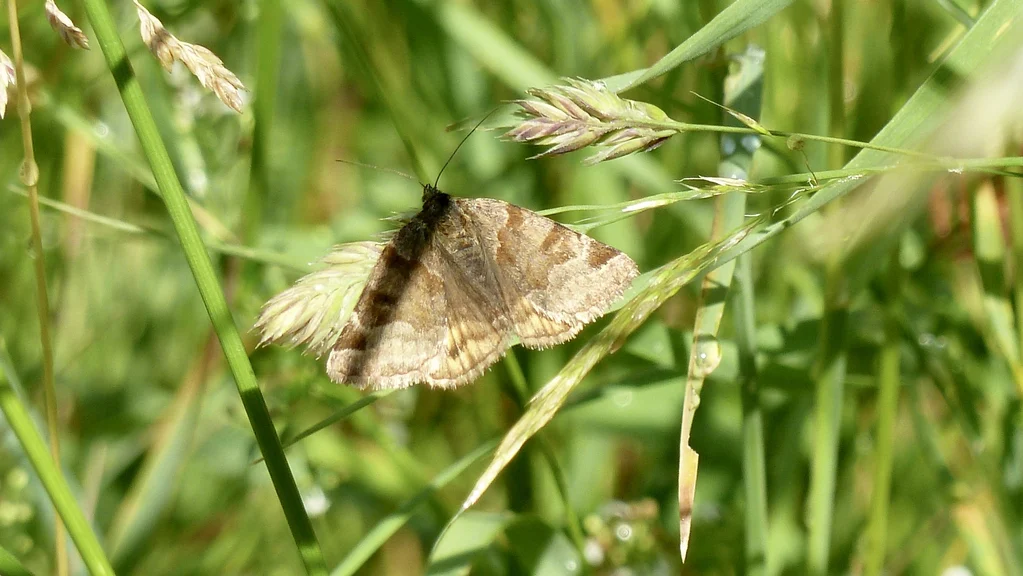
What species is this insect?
Euclidia glyphica
